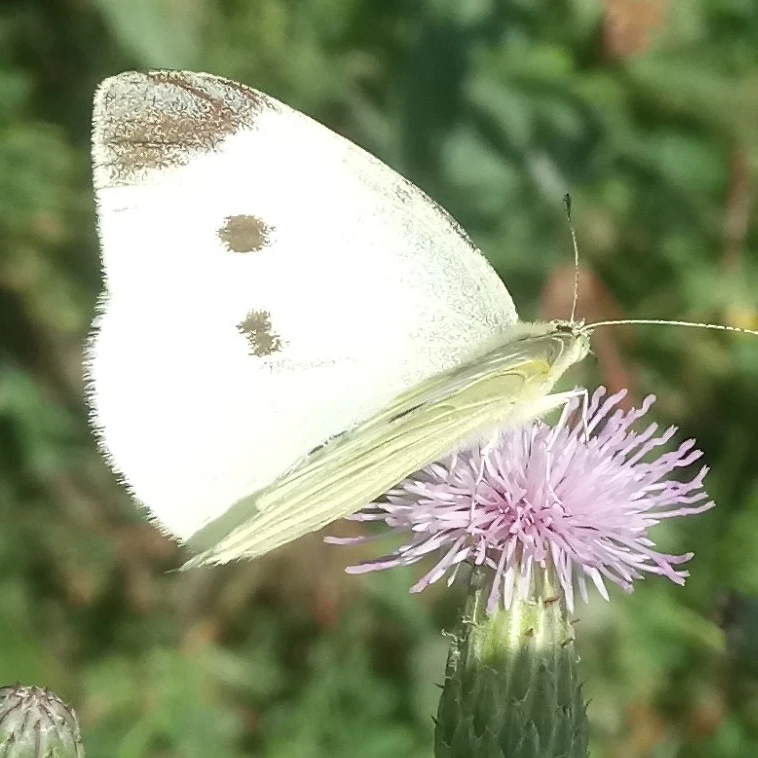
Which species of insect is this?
Pieris rapae
